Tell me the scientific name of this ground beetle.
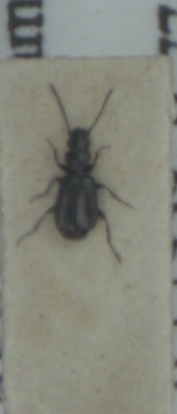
Microlestes maurus
